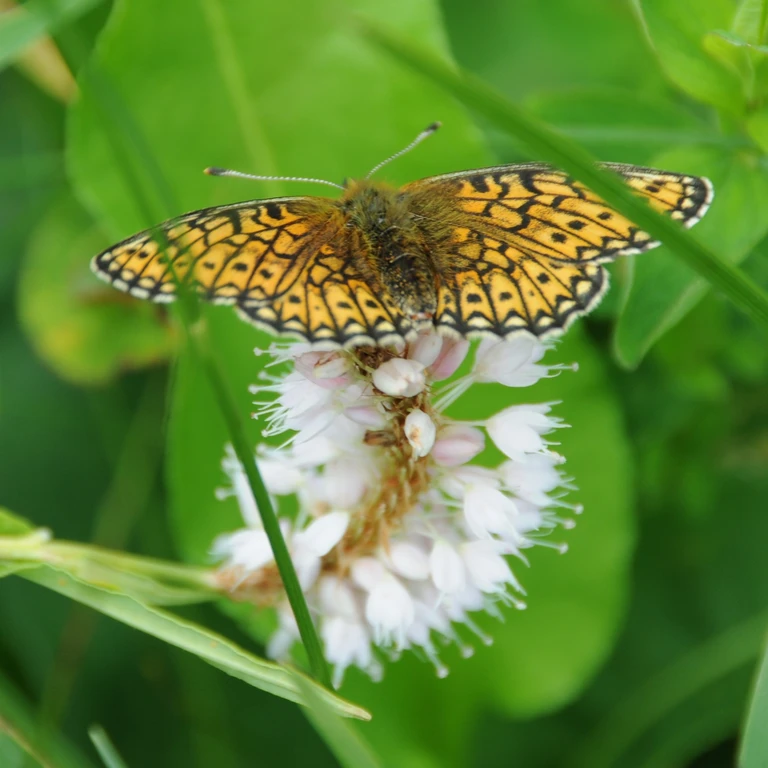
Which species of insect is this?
Boloria eunomia
